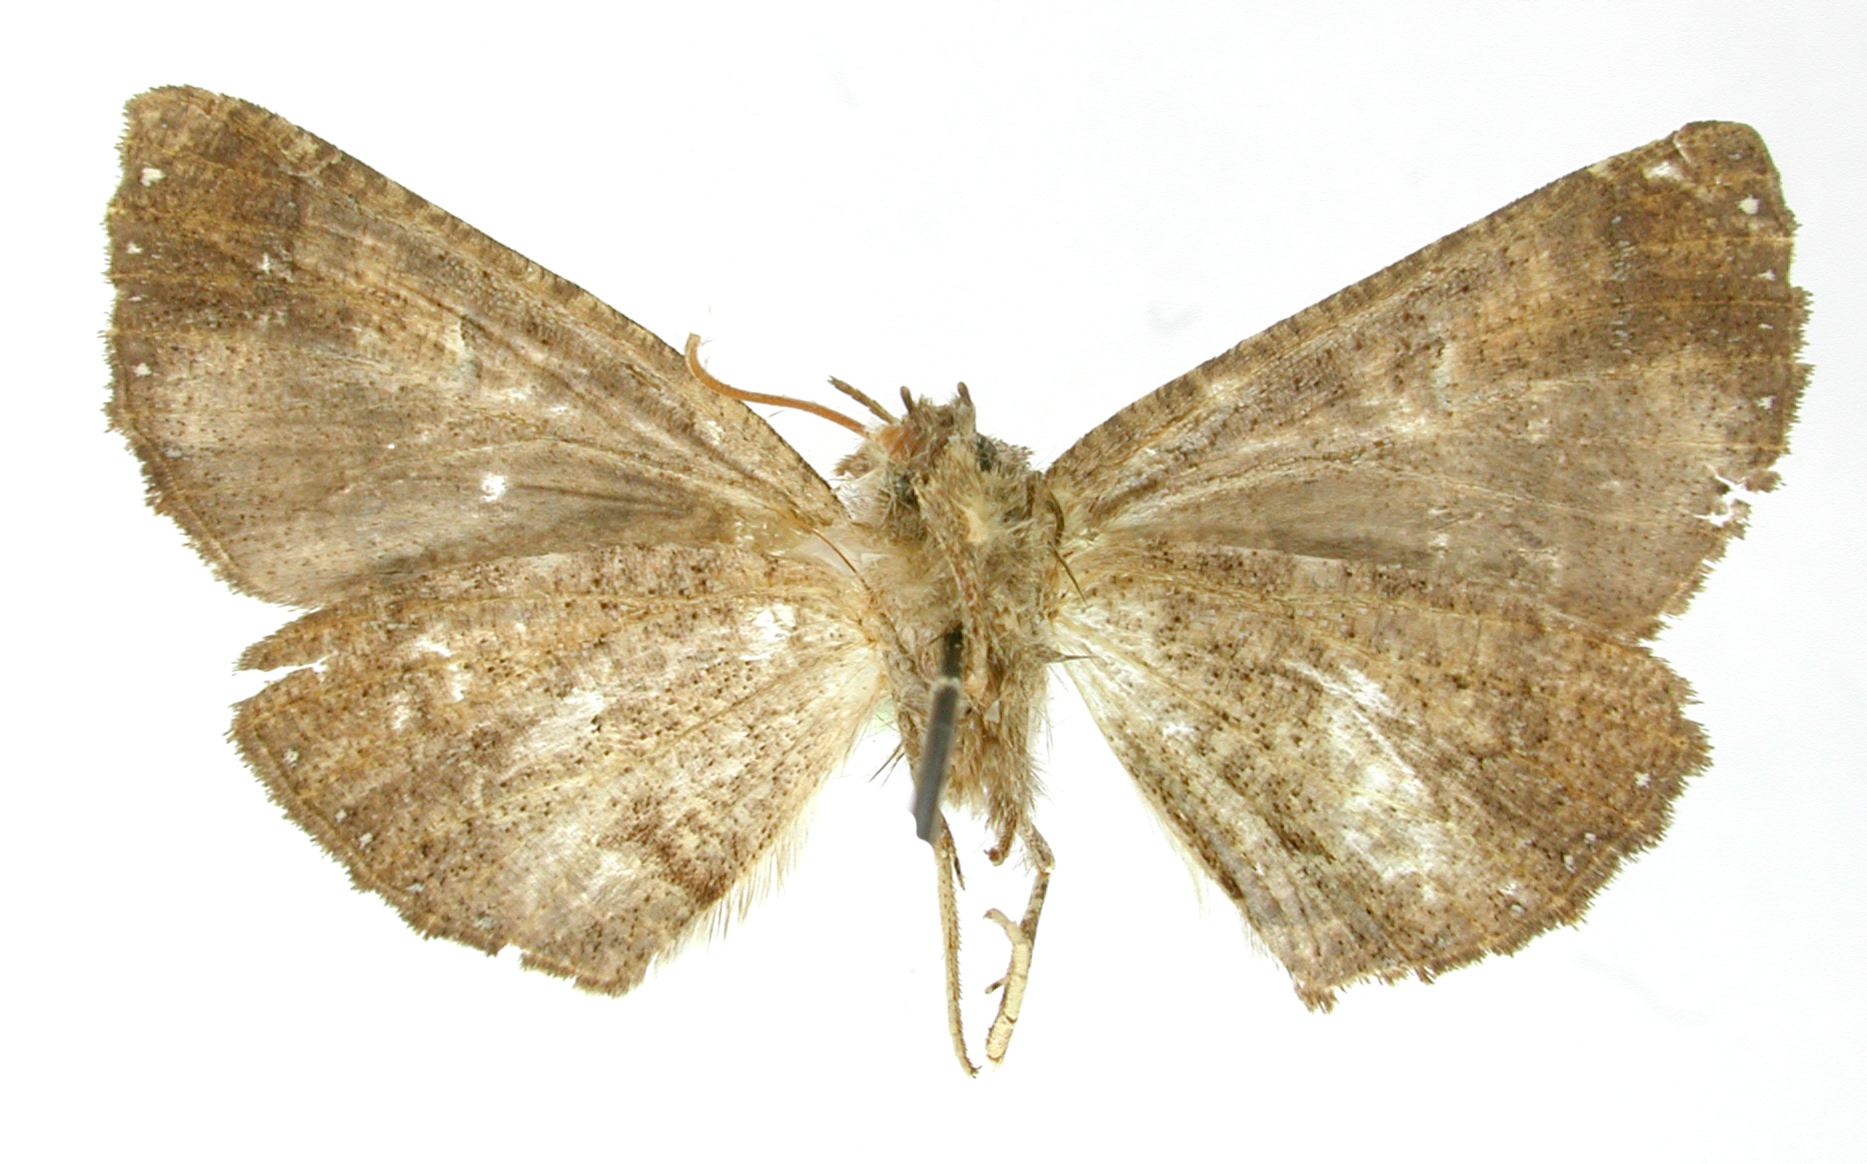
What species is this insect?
Pero corda
